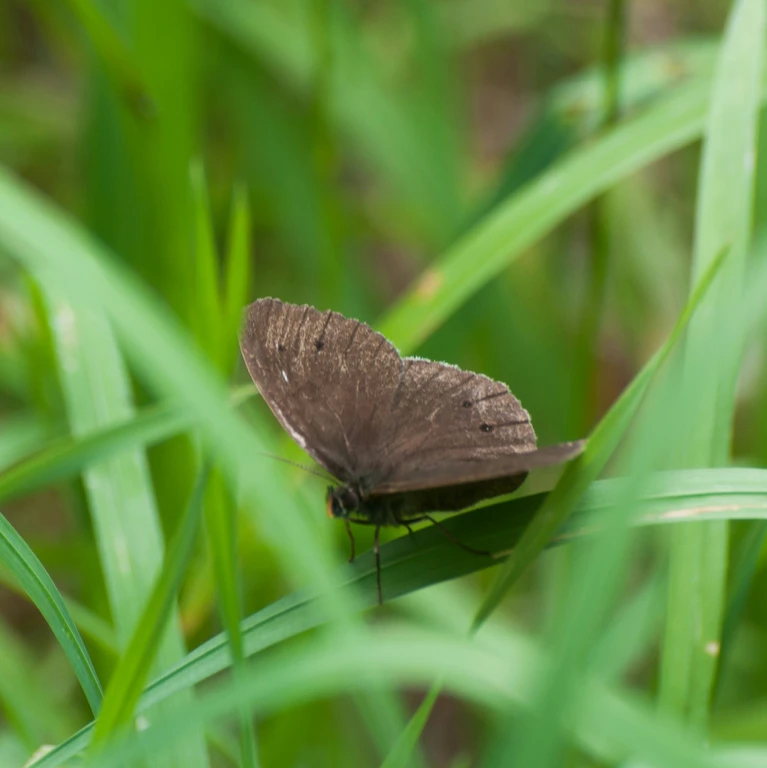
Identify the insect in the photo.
Aphantopus hyperantus
